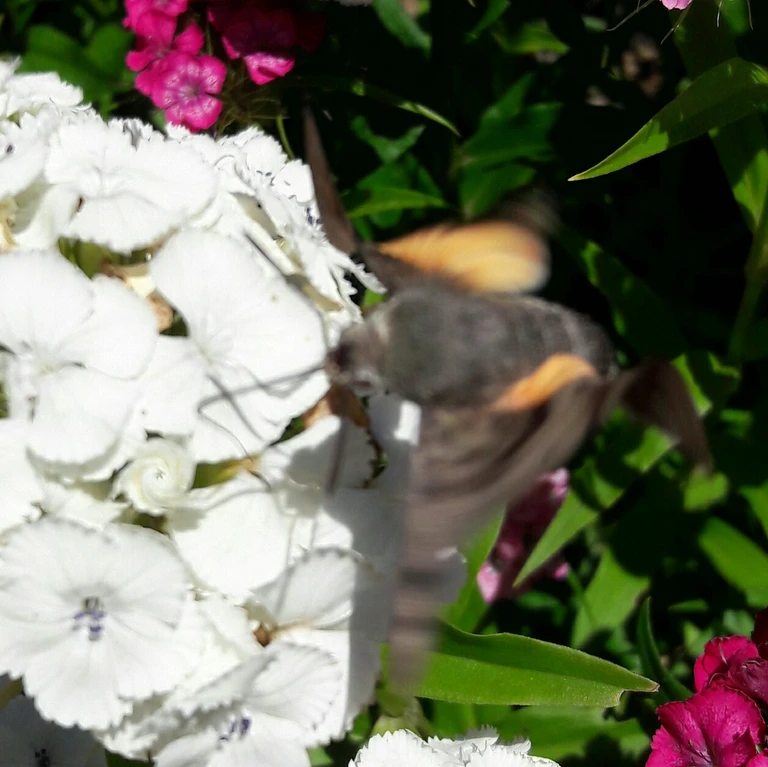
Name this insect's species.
Macroglossum stellatarum
